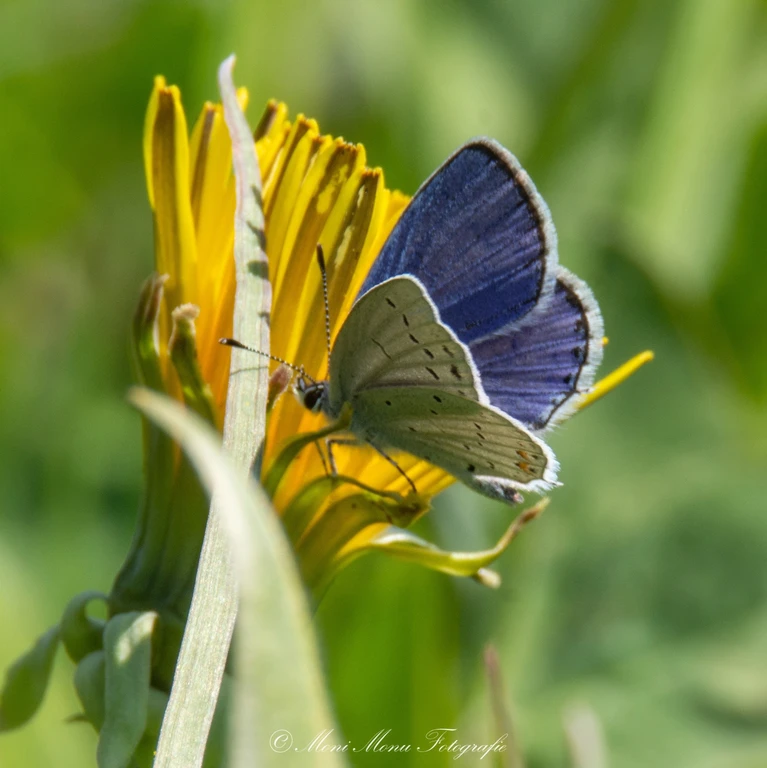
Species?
Cupido argiades (also Elkalyce argiades)
